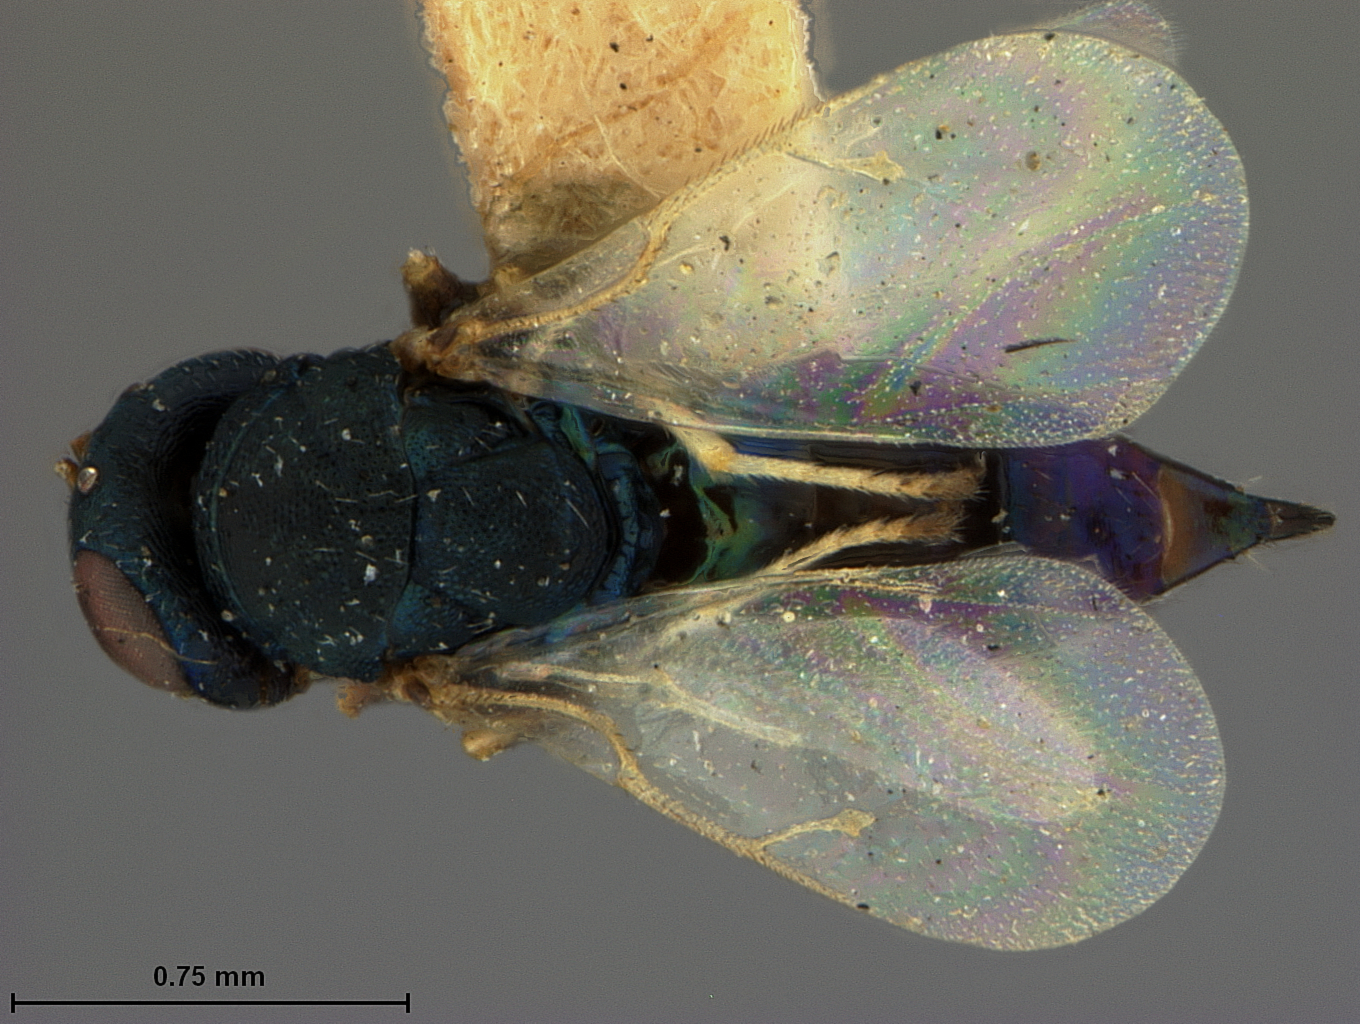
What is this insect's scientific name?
Syntasis purpureiventris
